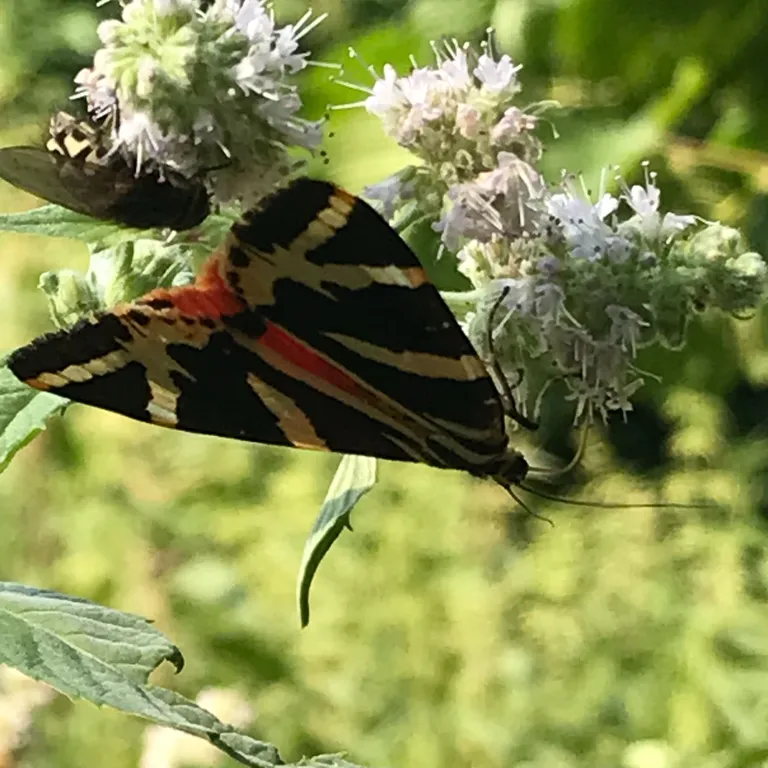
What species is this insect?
Euplagia quadripunctaria
